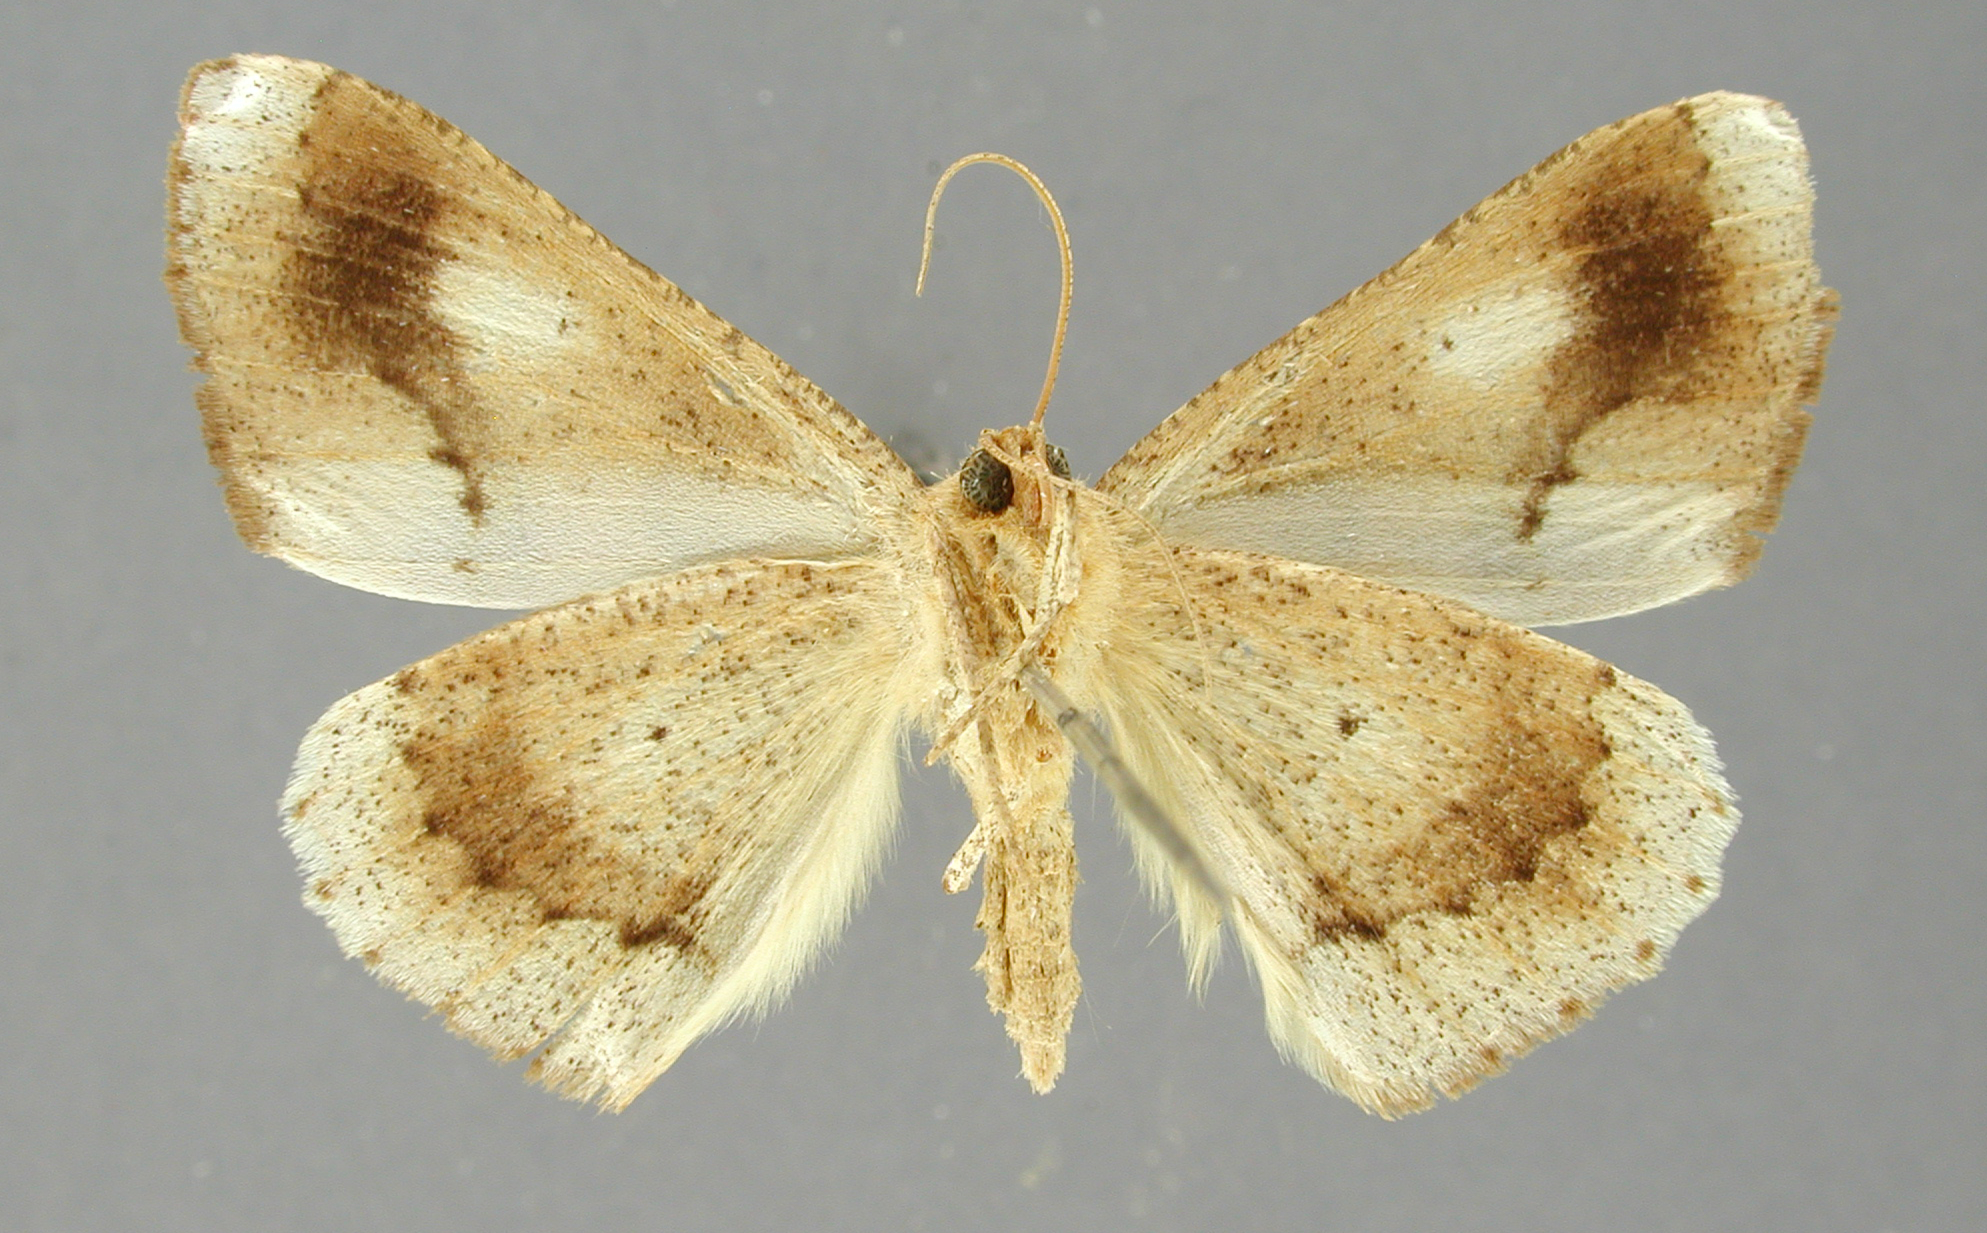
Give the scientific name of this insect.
Sabulodes miliaria
